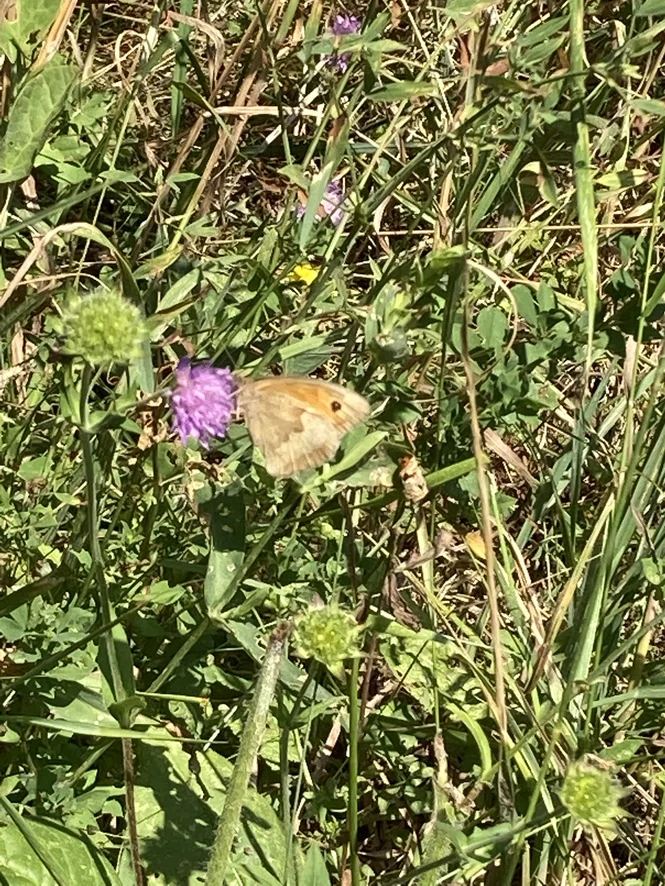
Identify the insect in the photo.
Maniola jurtina
